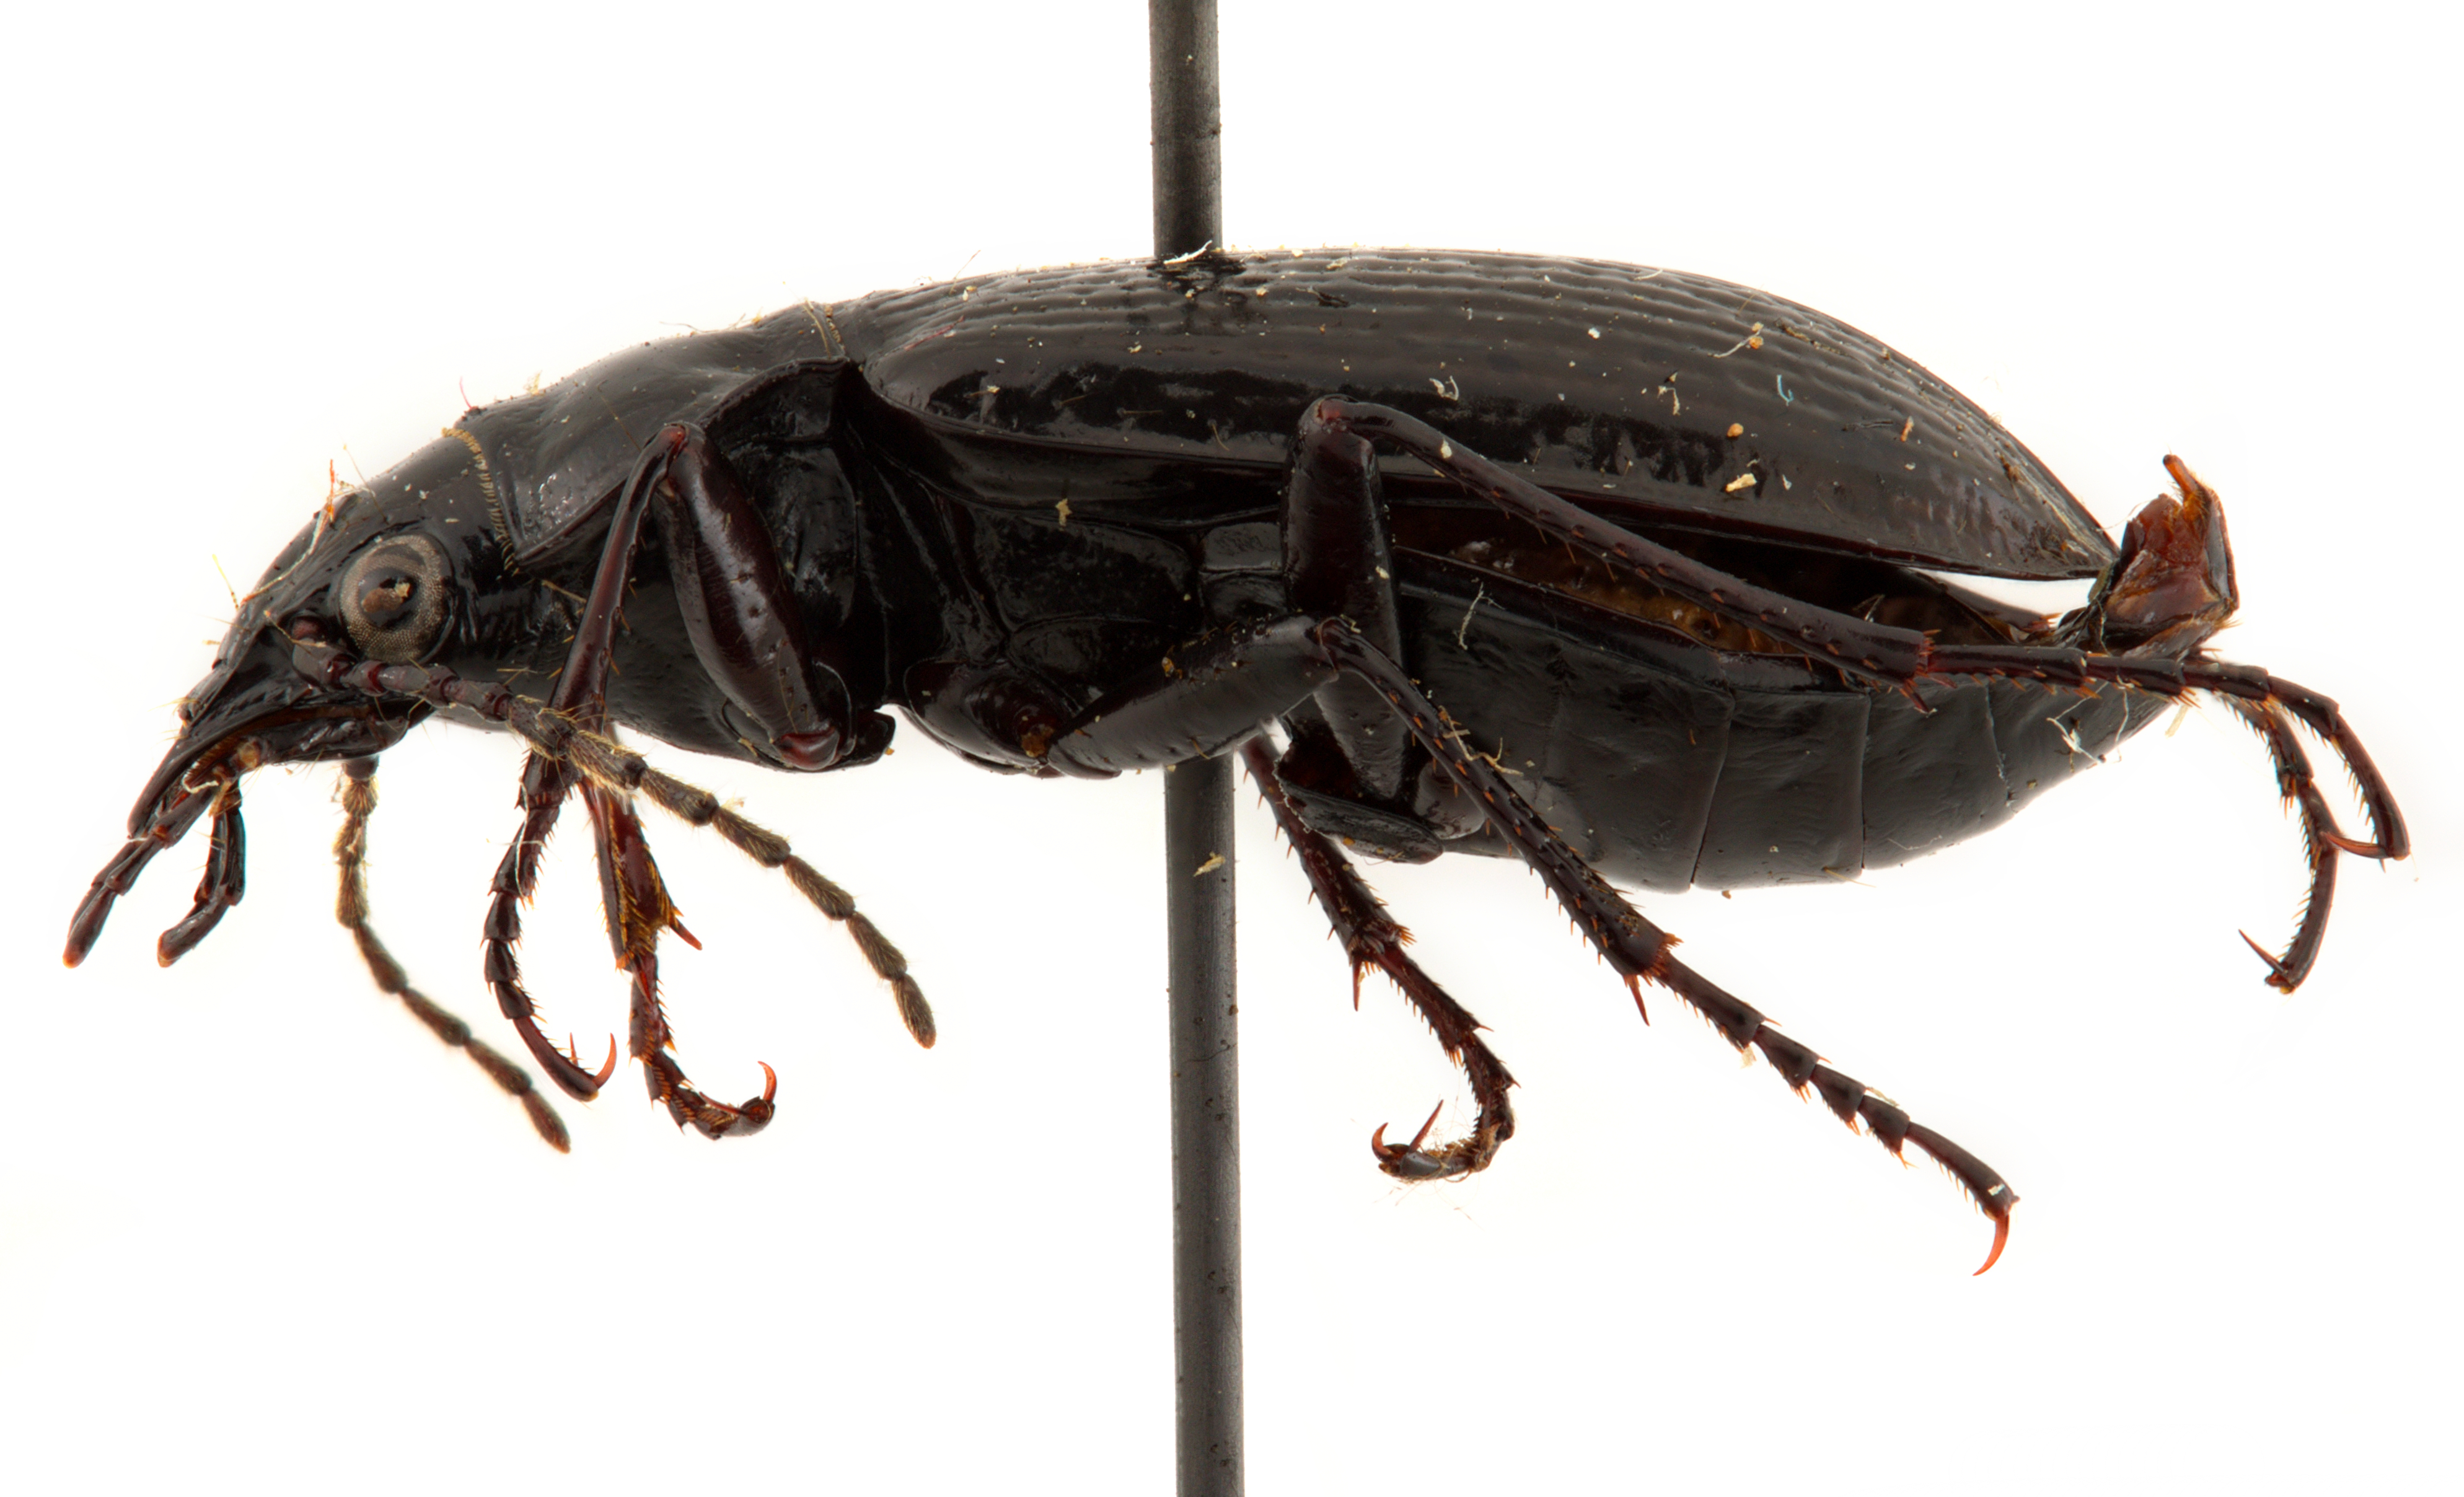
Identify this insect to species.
Pelophila rudis
